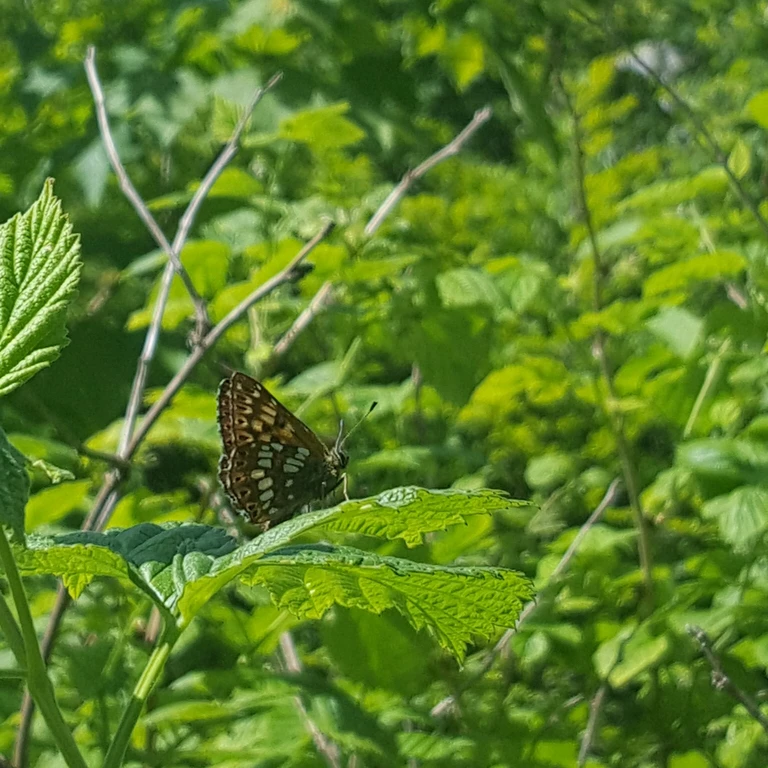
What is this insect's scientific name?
Hamearis lucina
